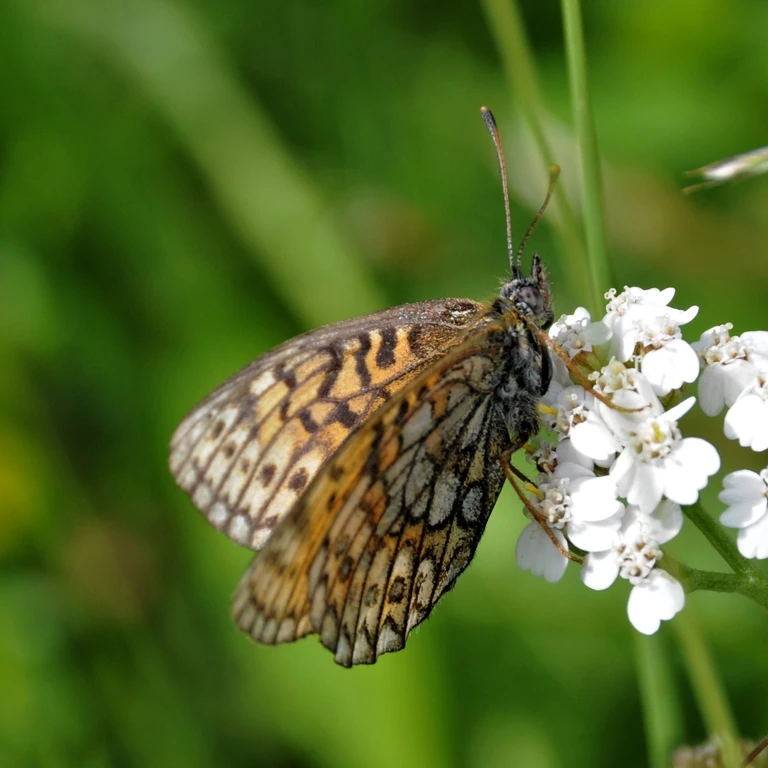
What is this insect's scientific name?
Boloria eunomia
